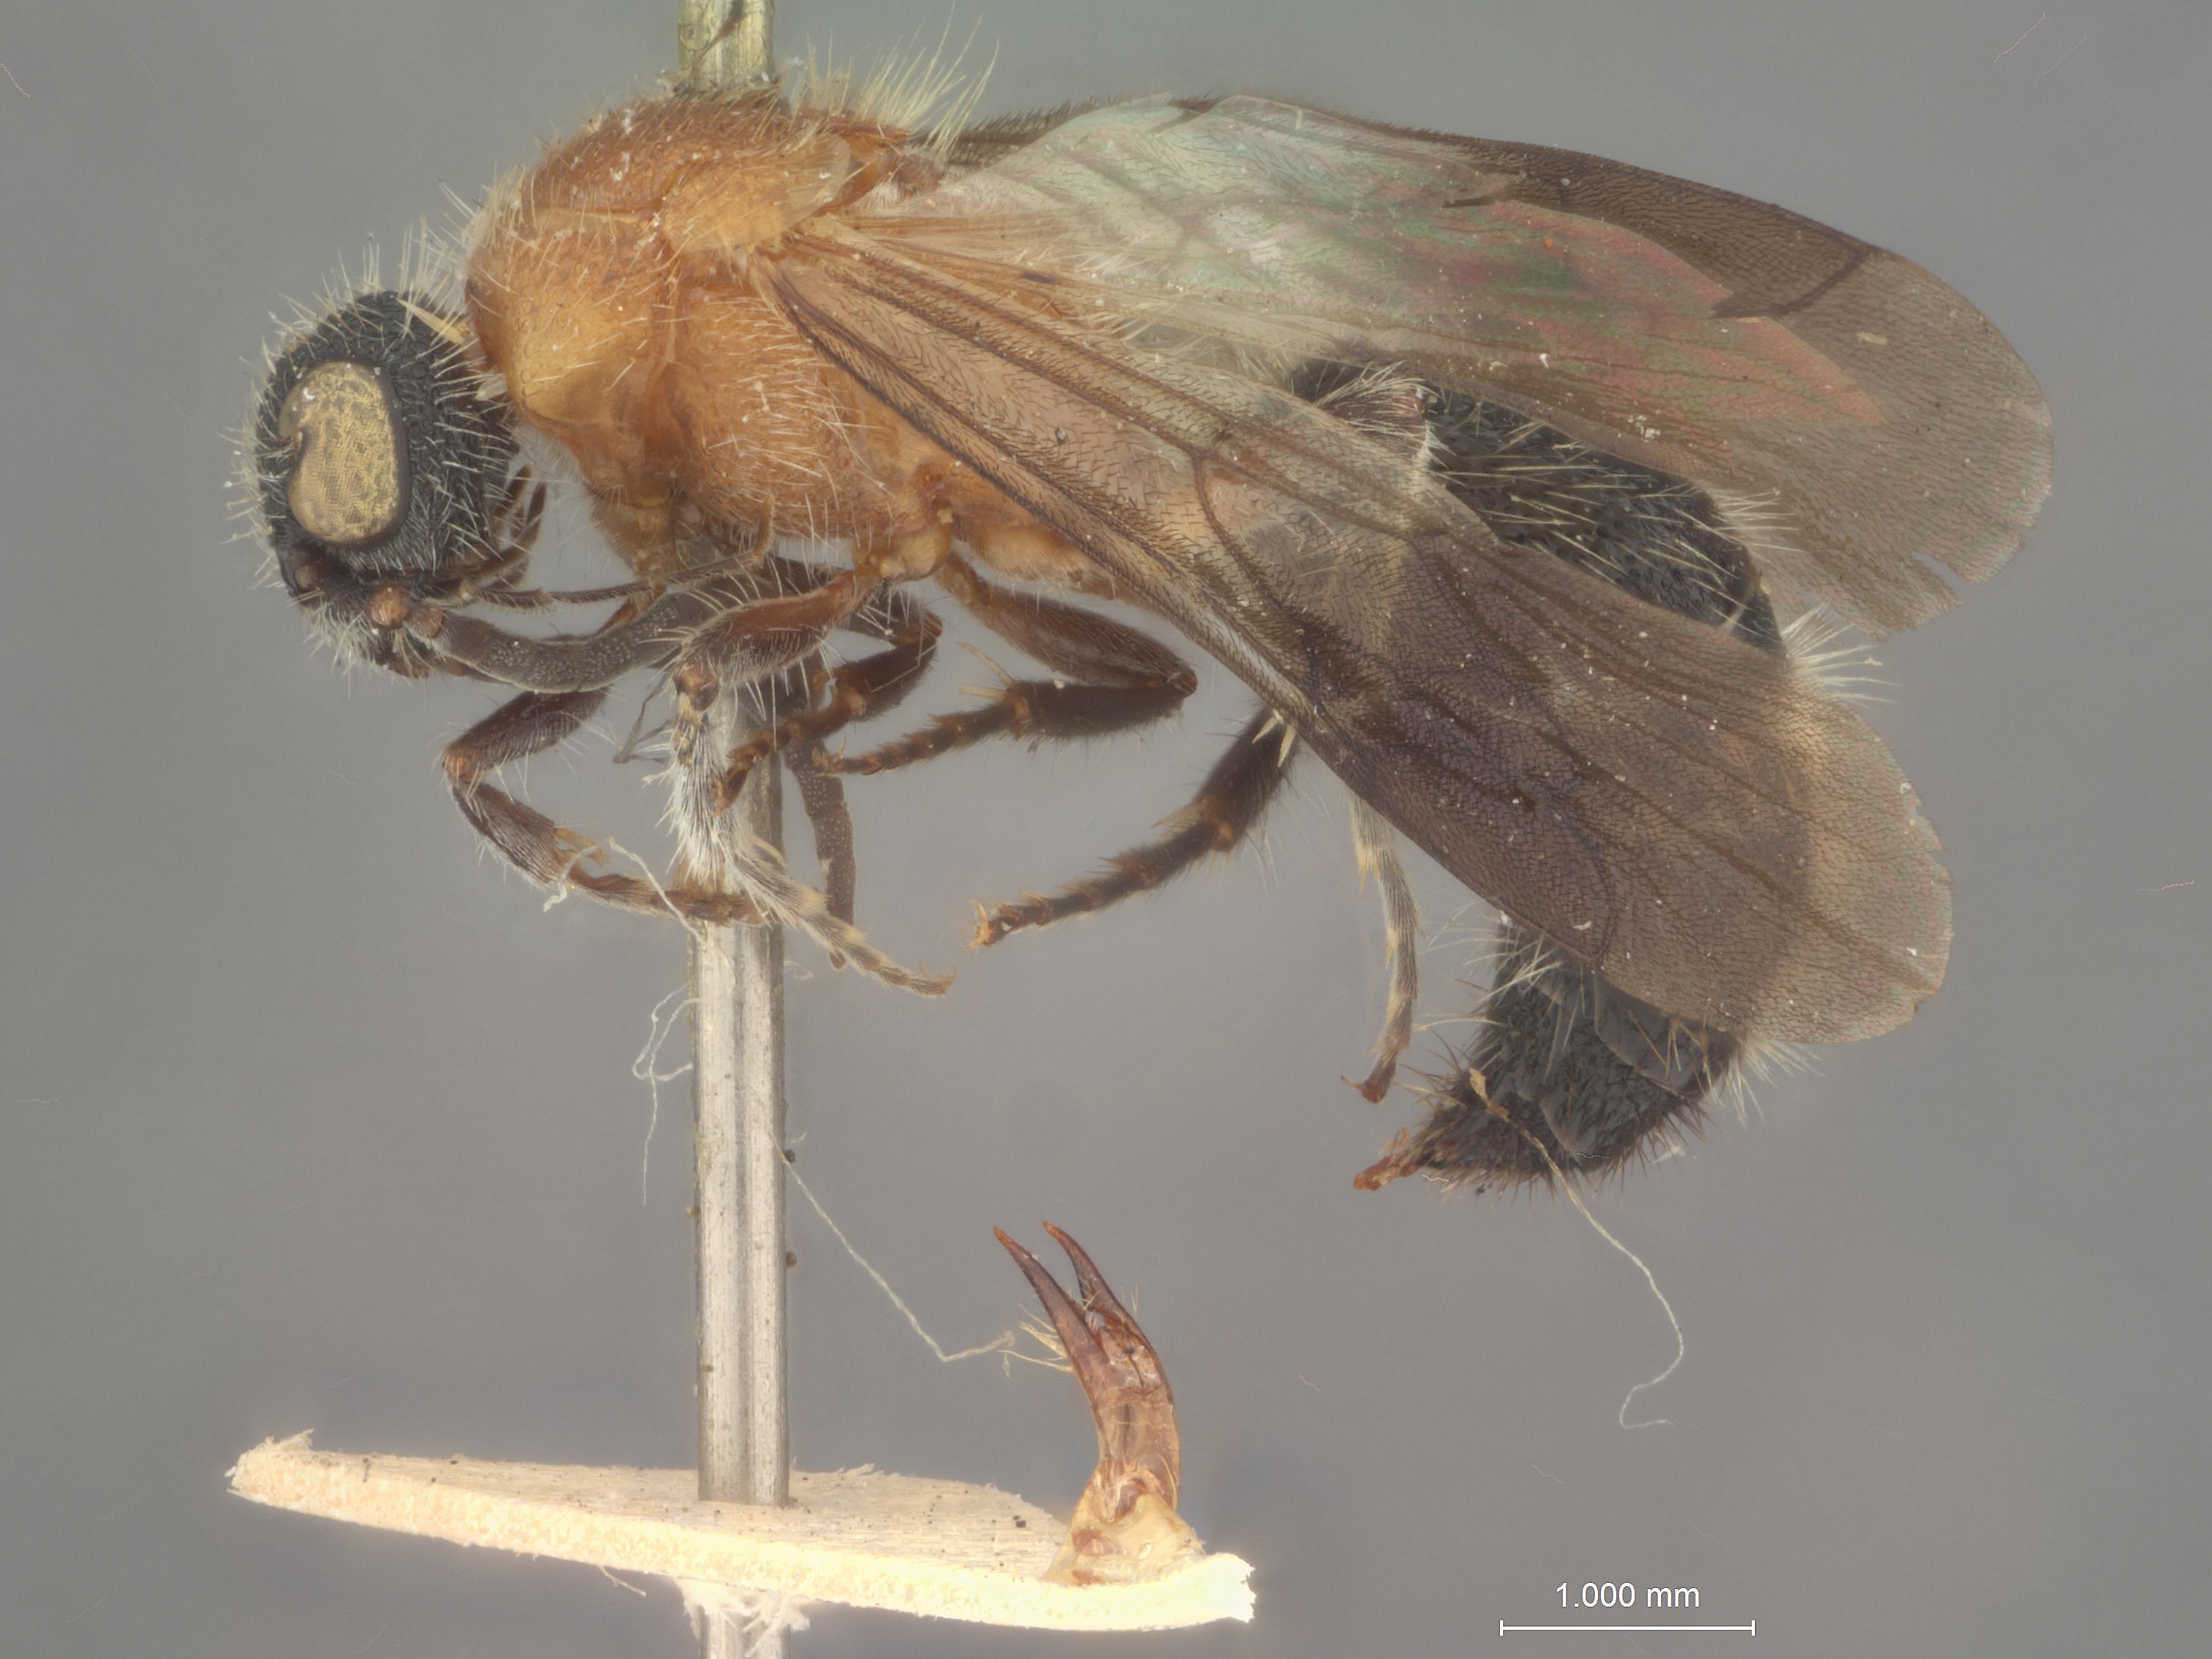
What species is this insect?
Odontomutilla andromeda
